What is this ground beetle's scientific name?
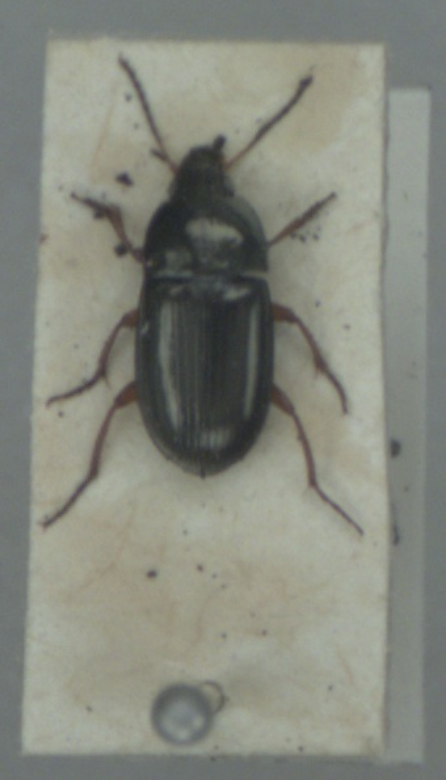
Amara familiaris
